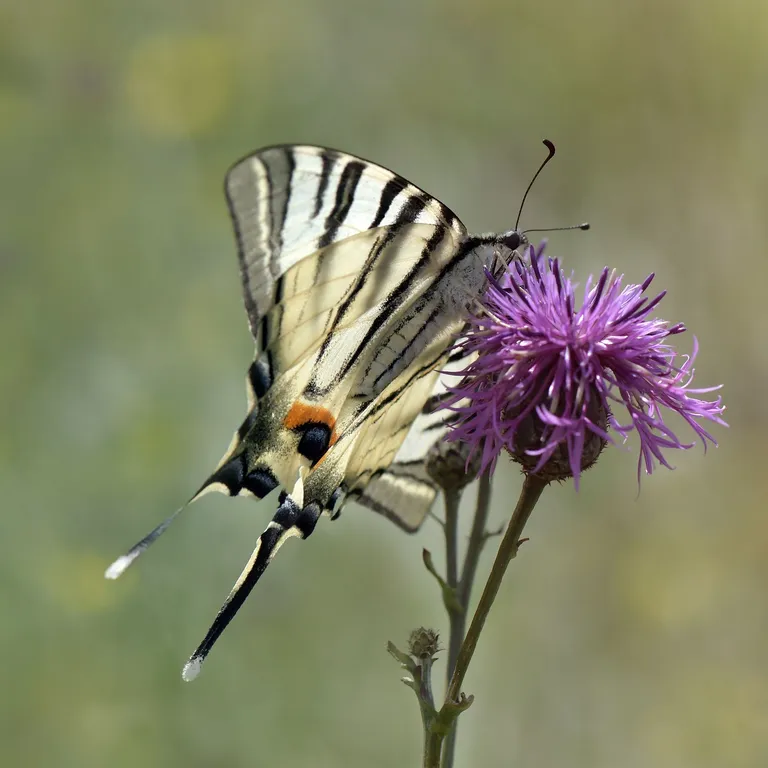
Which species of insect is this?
Iphiclides podalirius
